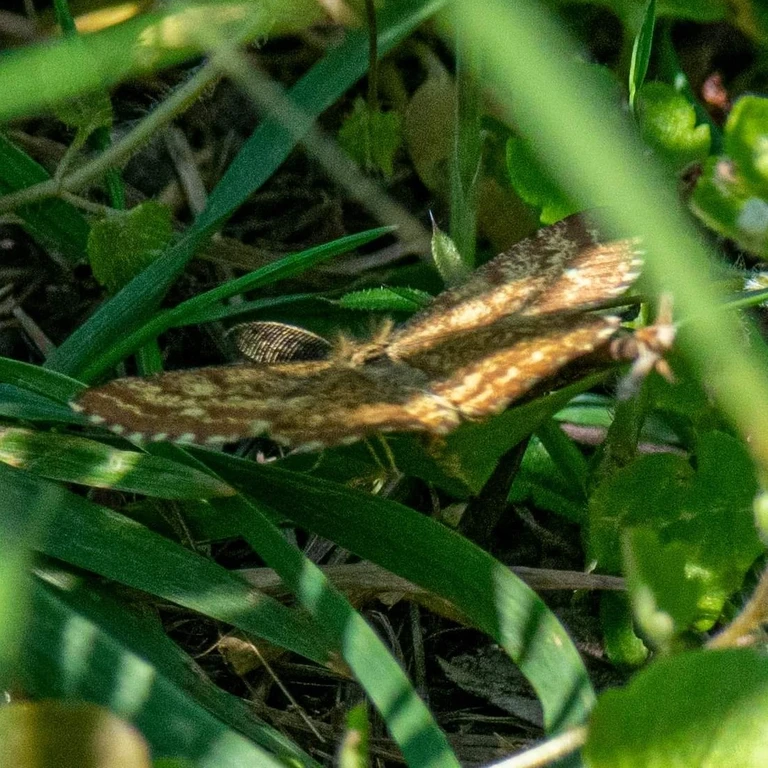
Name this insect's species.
Ematurga atomaria
